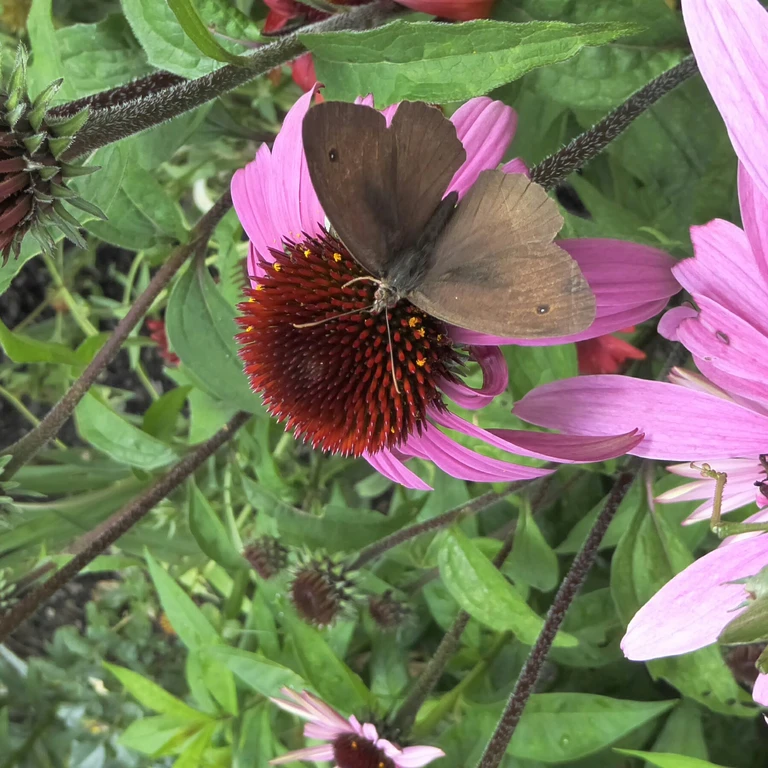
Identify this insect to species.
Maniola jurtina
